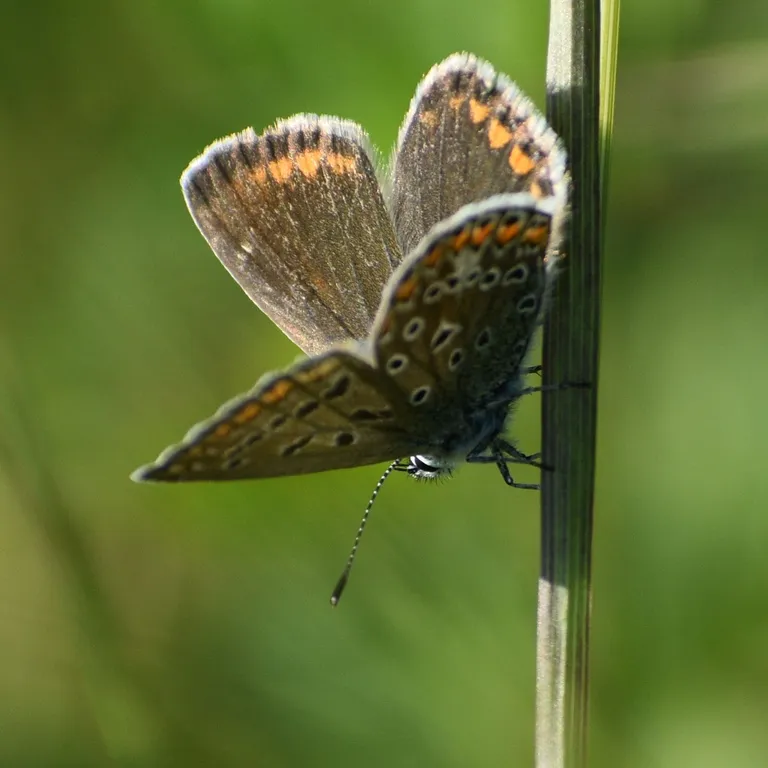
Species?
Polyommatus icarus
